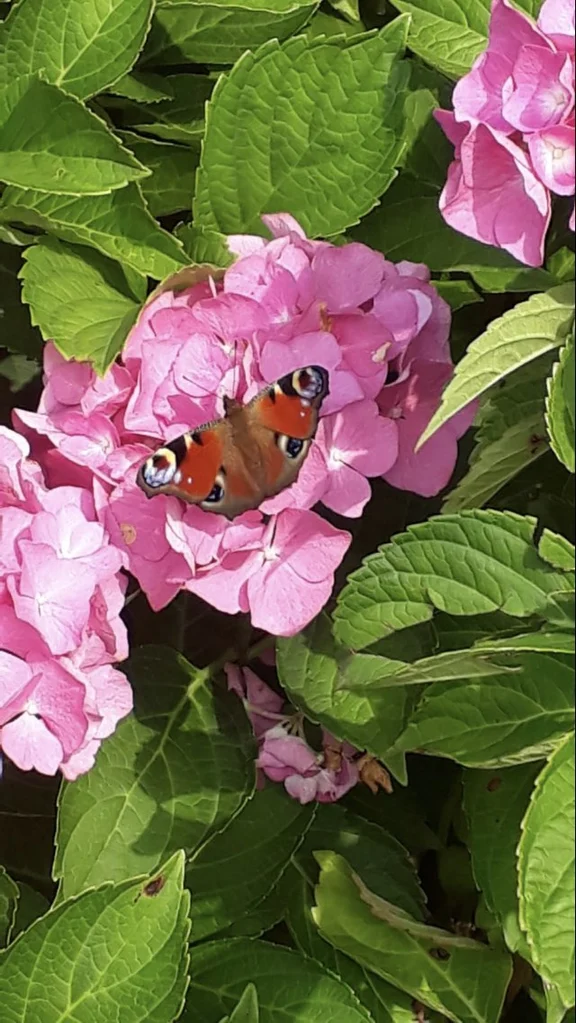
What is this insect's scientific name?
Aglais io
